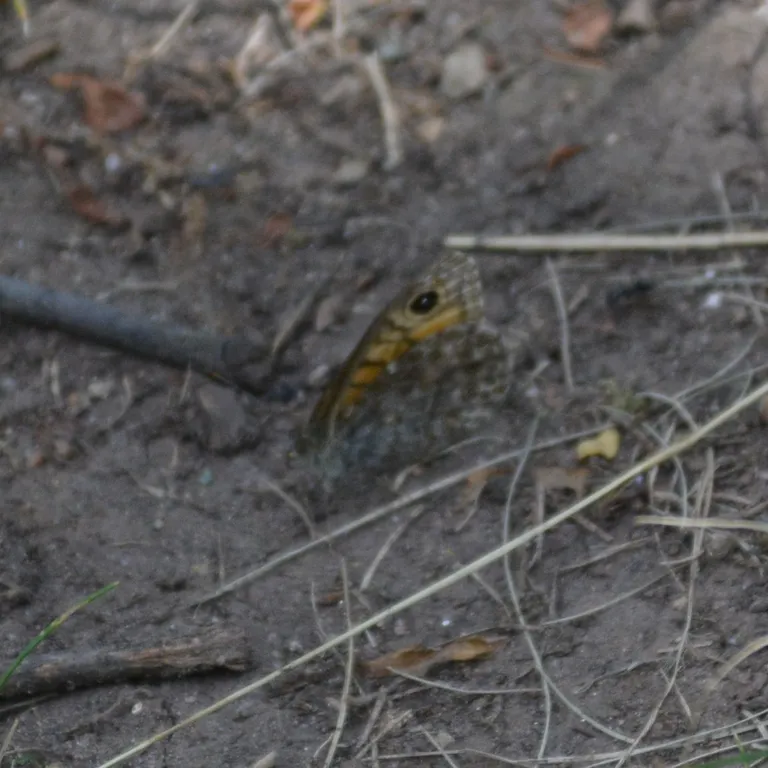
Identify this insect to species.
Lasiommata megera (also Pararge megera)
